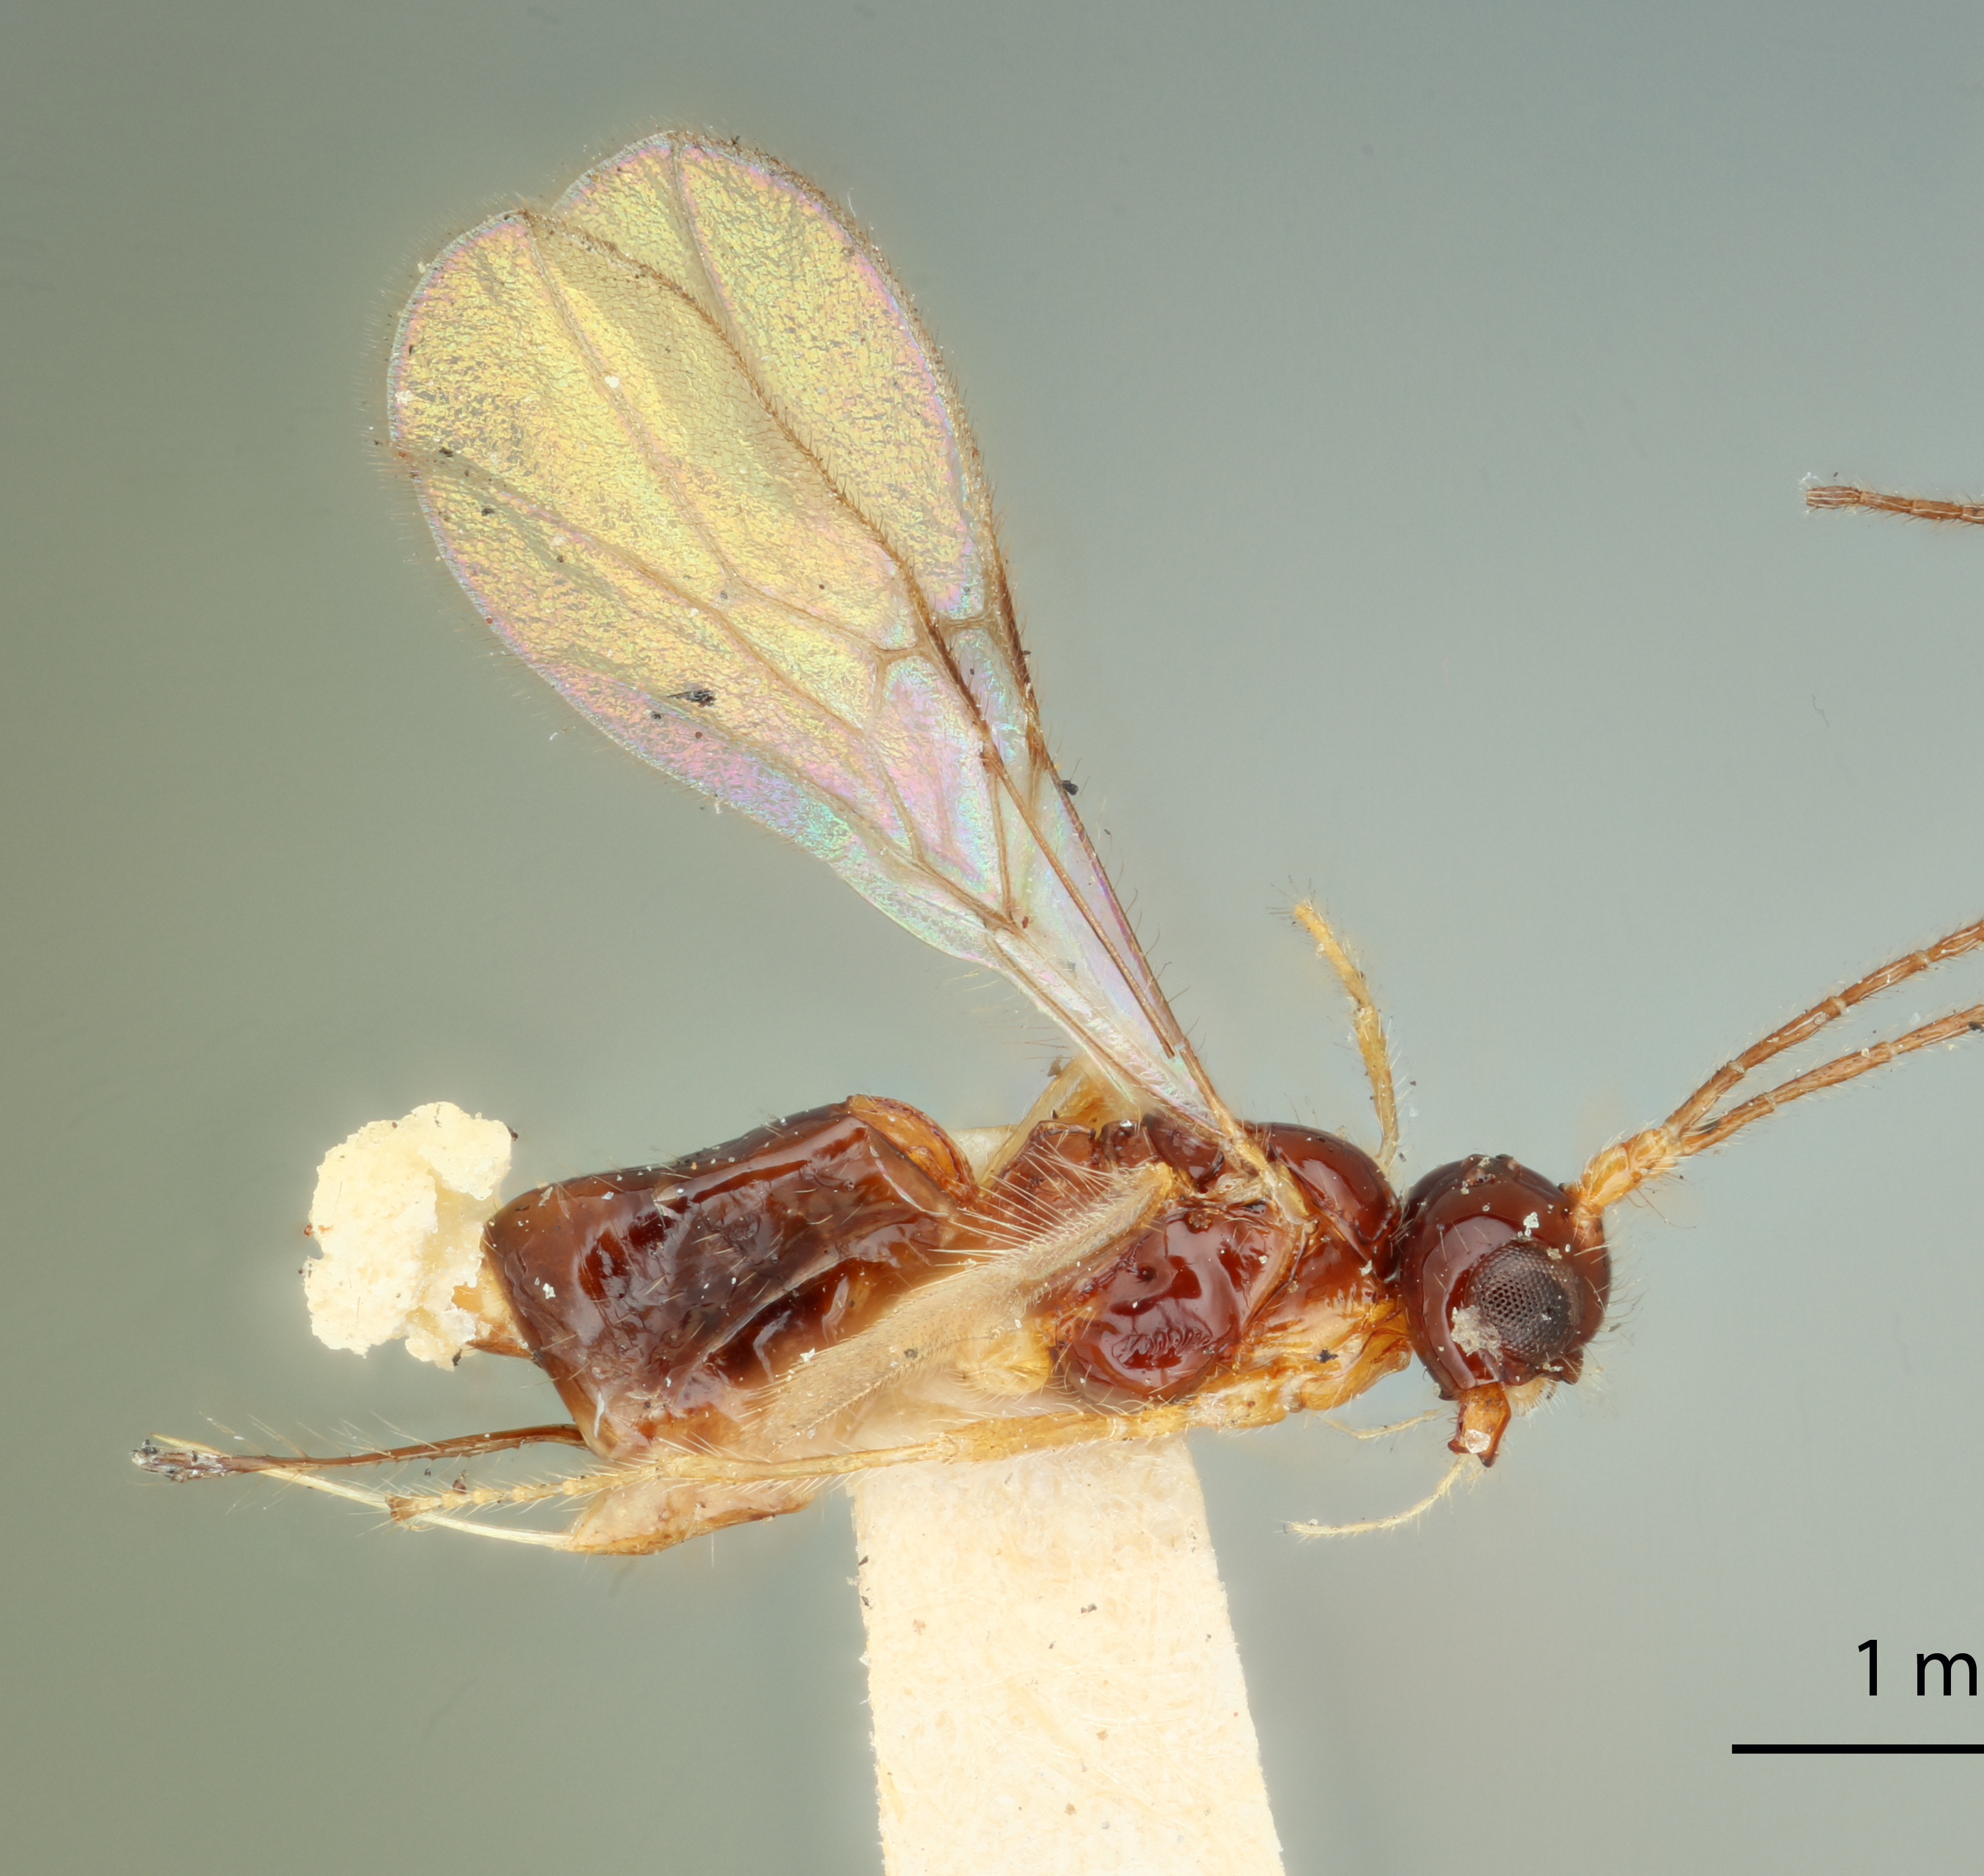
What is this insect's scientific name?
Aphaereta muscae
